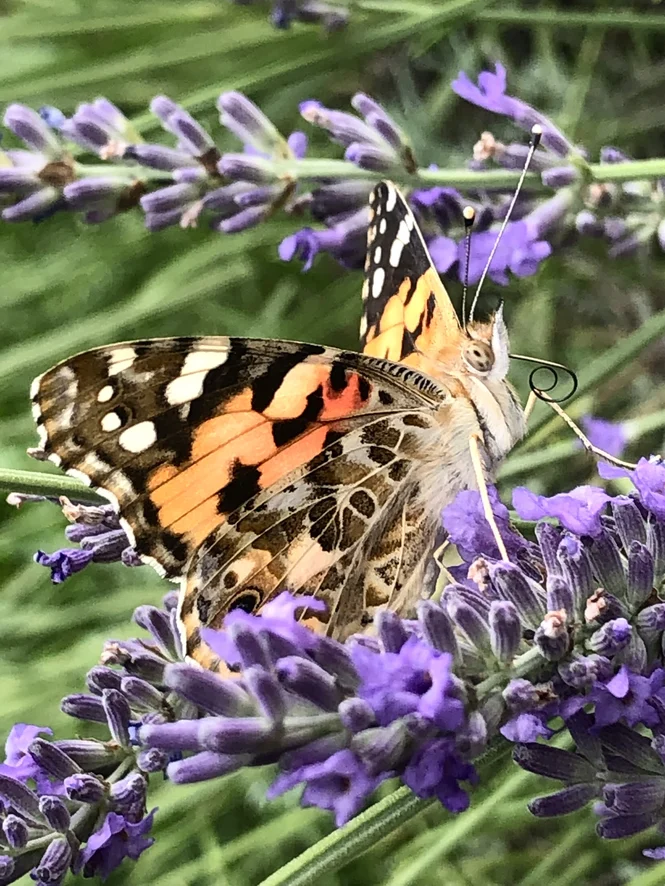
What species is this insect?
Vanessa cardui
